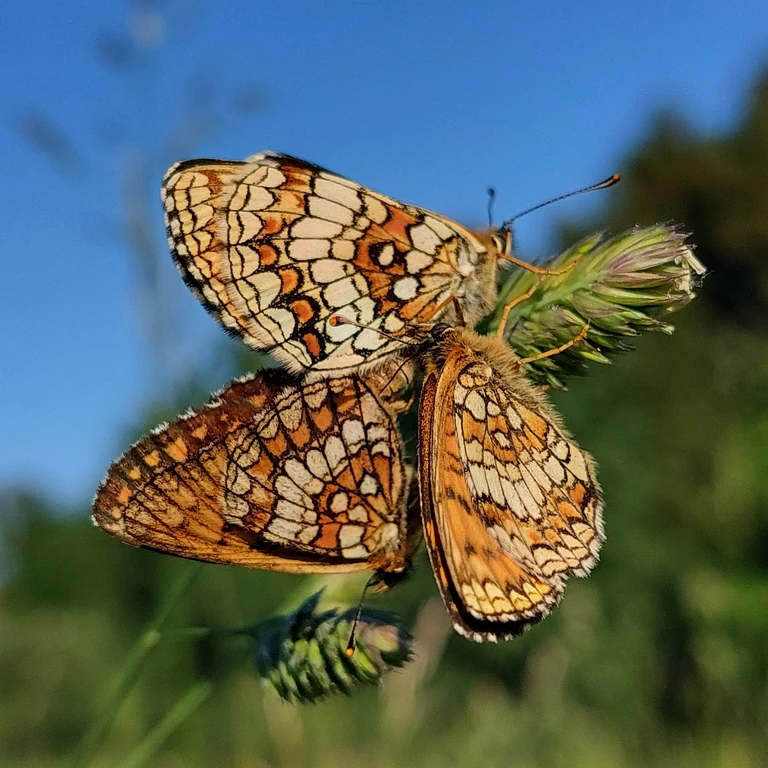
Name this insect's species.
Melitaea athalia
